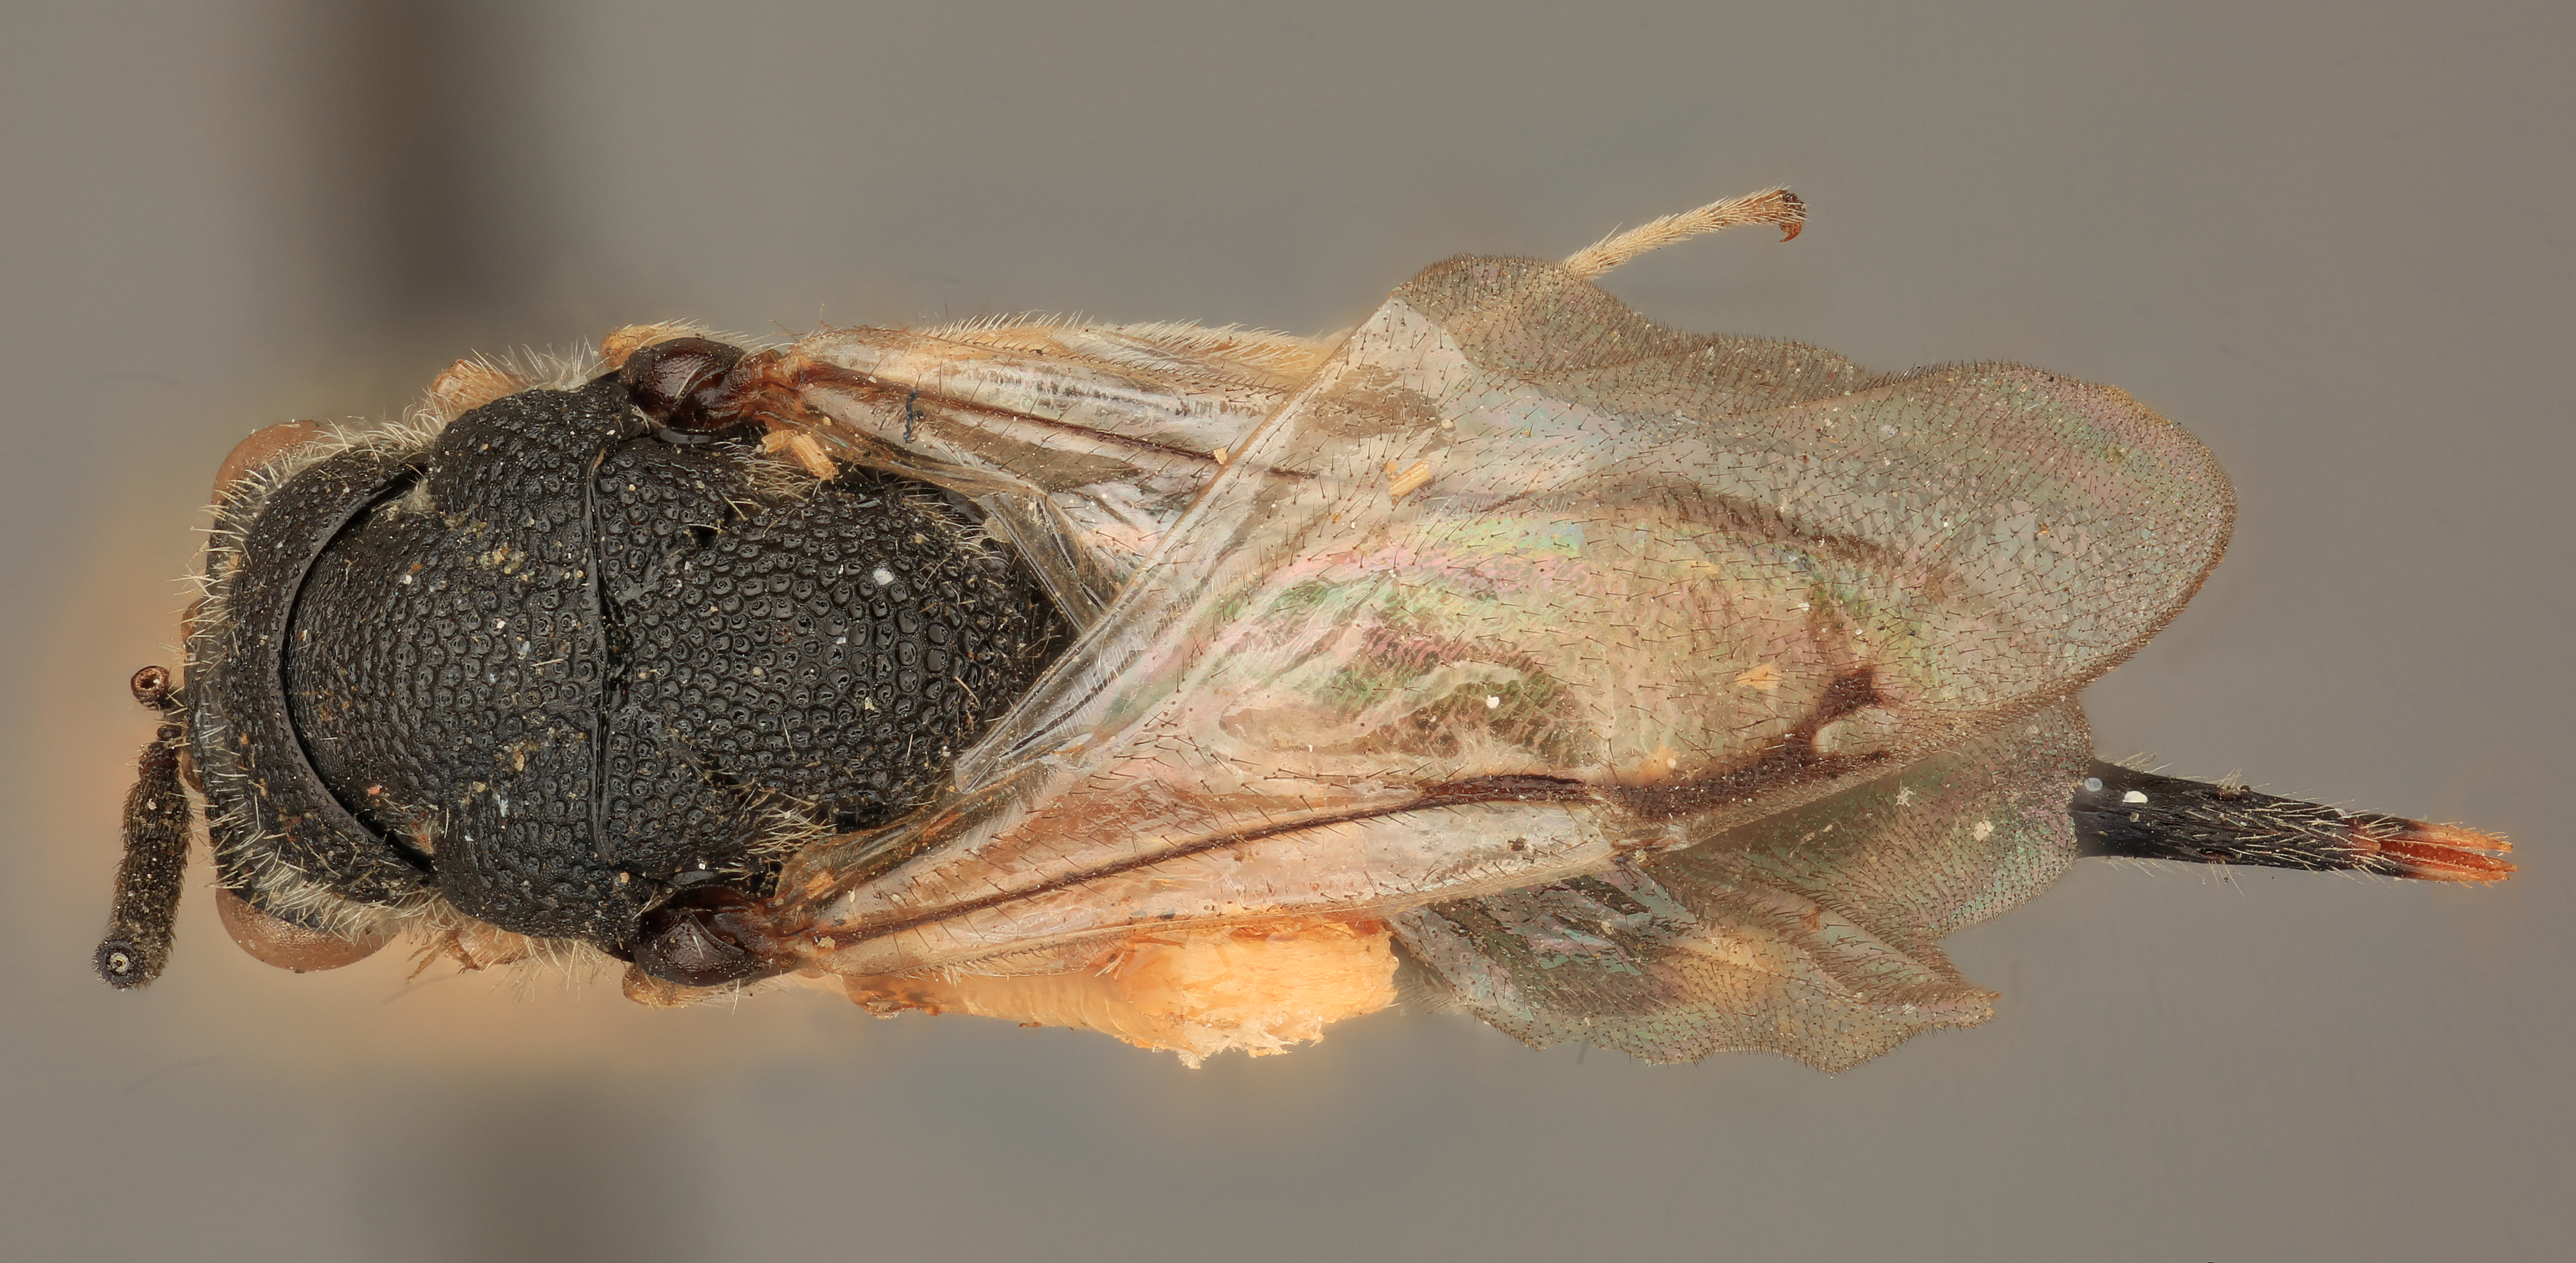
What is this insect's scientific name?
Eurytoma ingens
